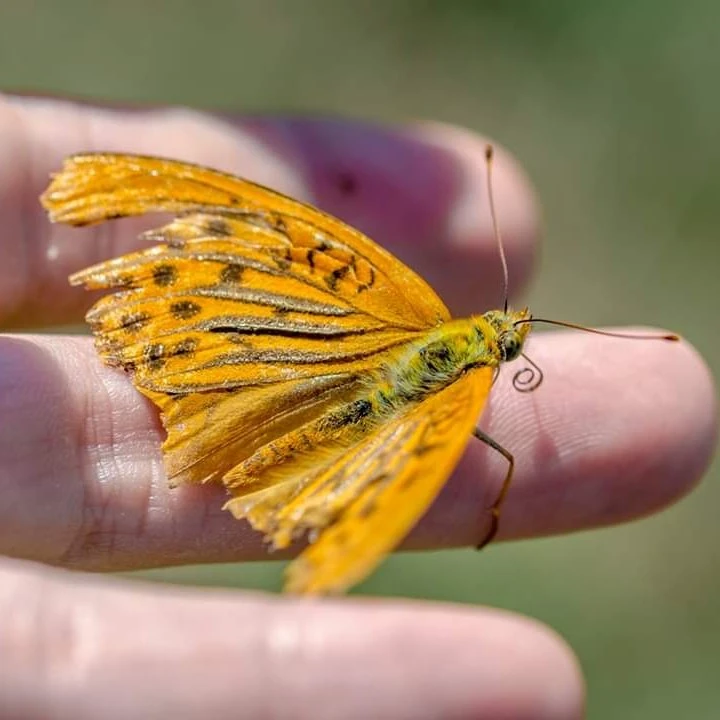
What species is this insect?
Argynnis paphia
